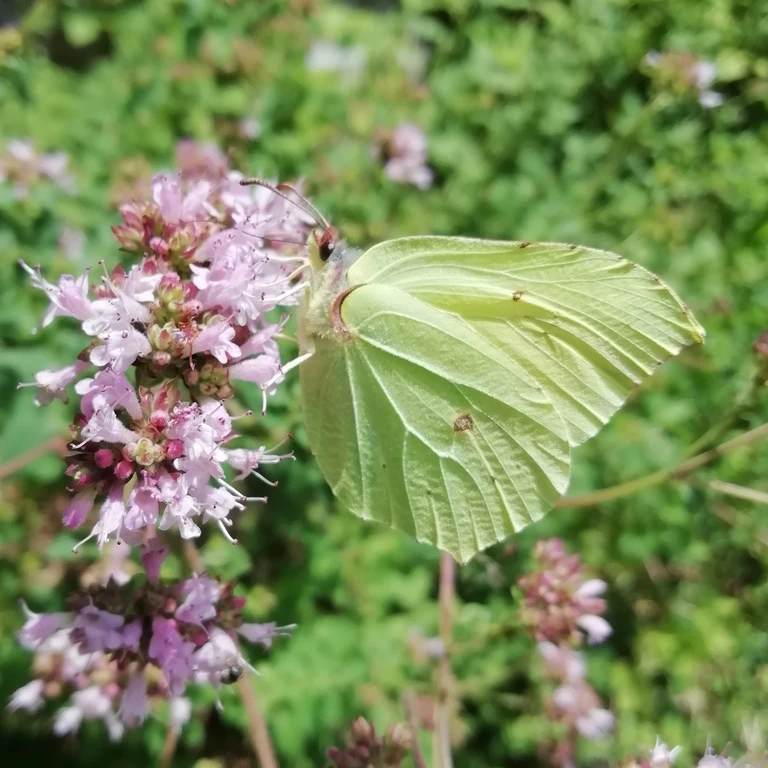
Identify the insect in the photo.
Gonepteryx rhamni
